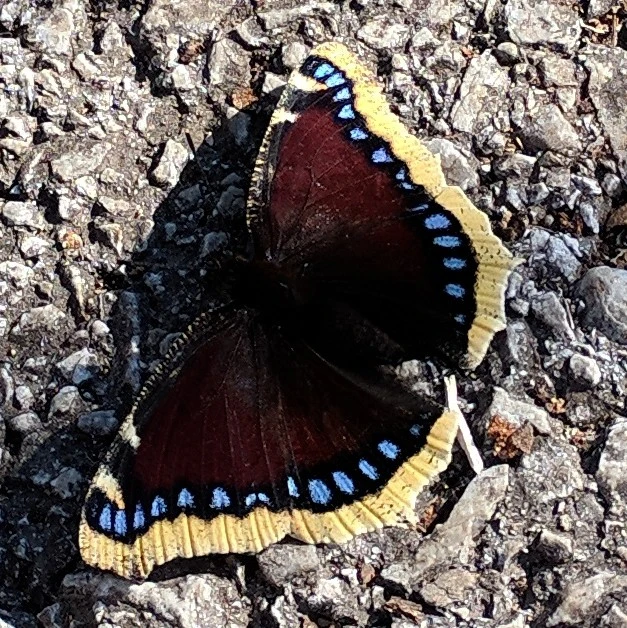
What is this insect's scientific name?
Nymphalis antiopa
